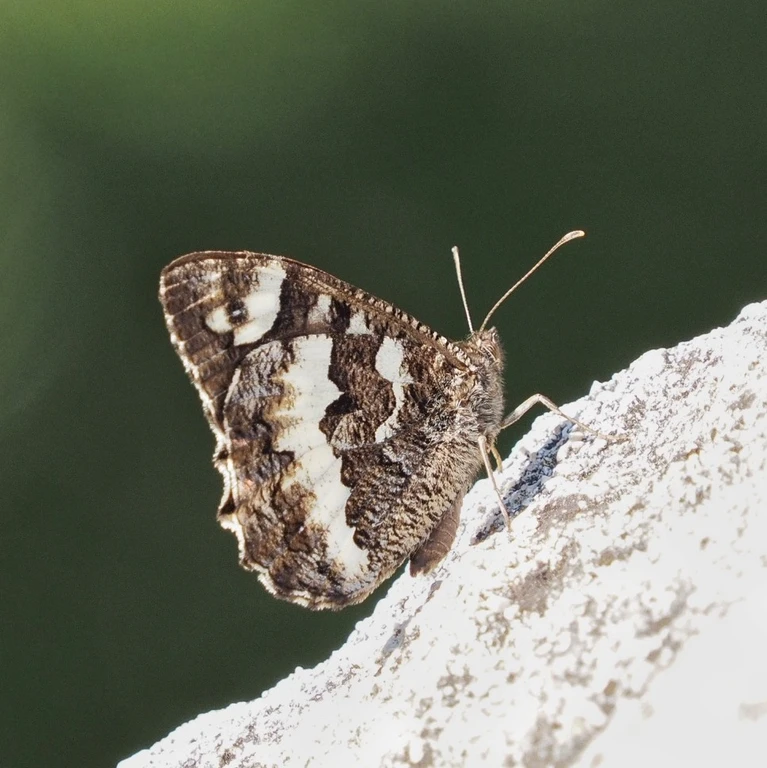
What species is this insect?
Brintesia circe
